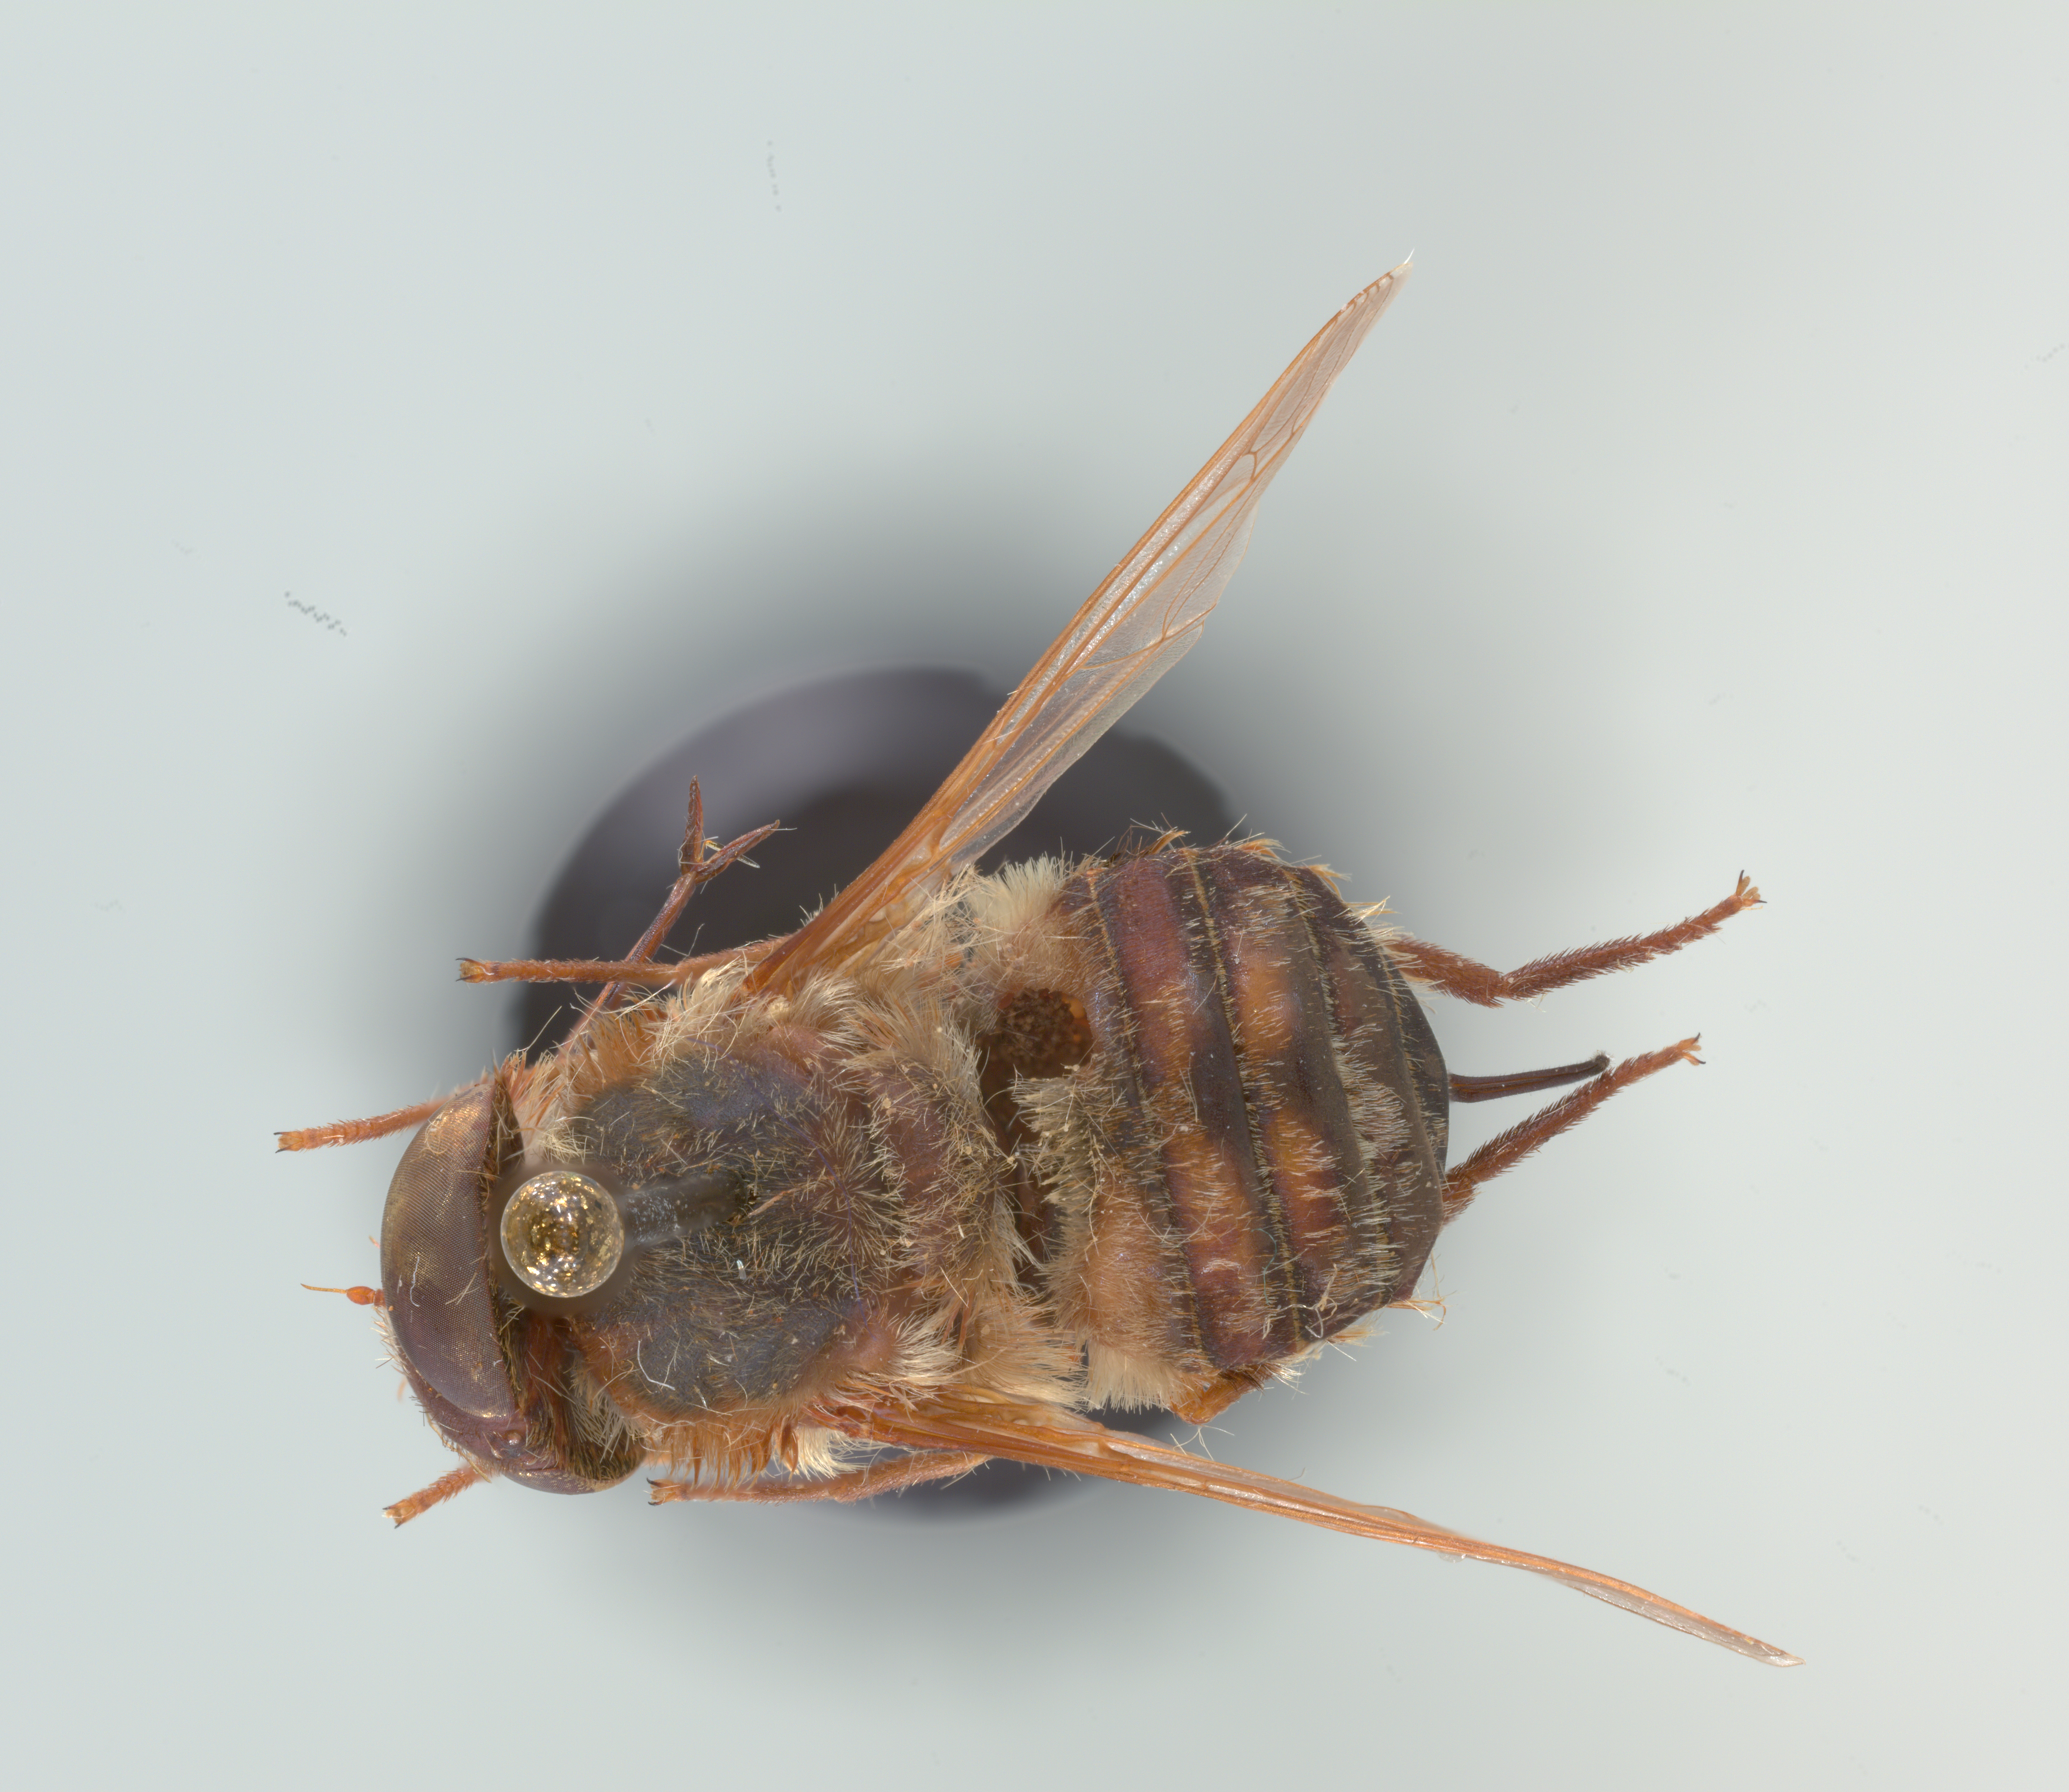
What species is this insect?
Neorhynchocephalus volaticus
